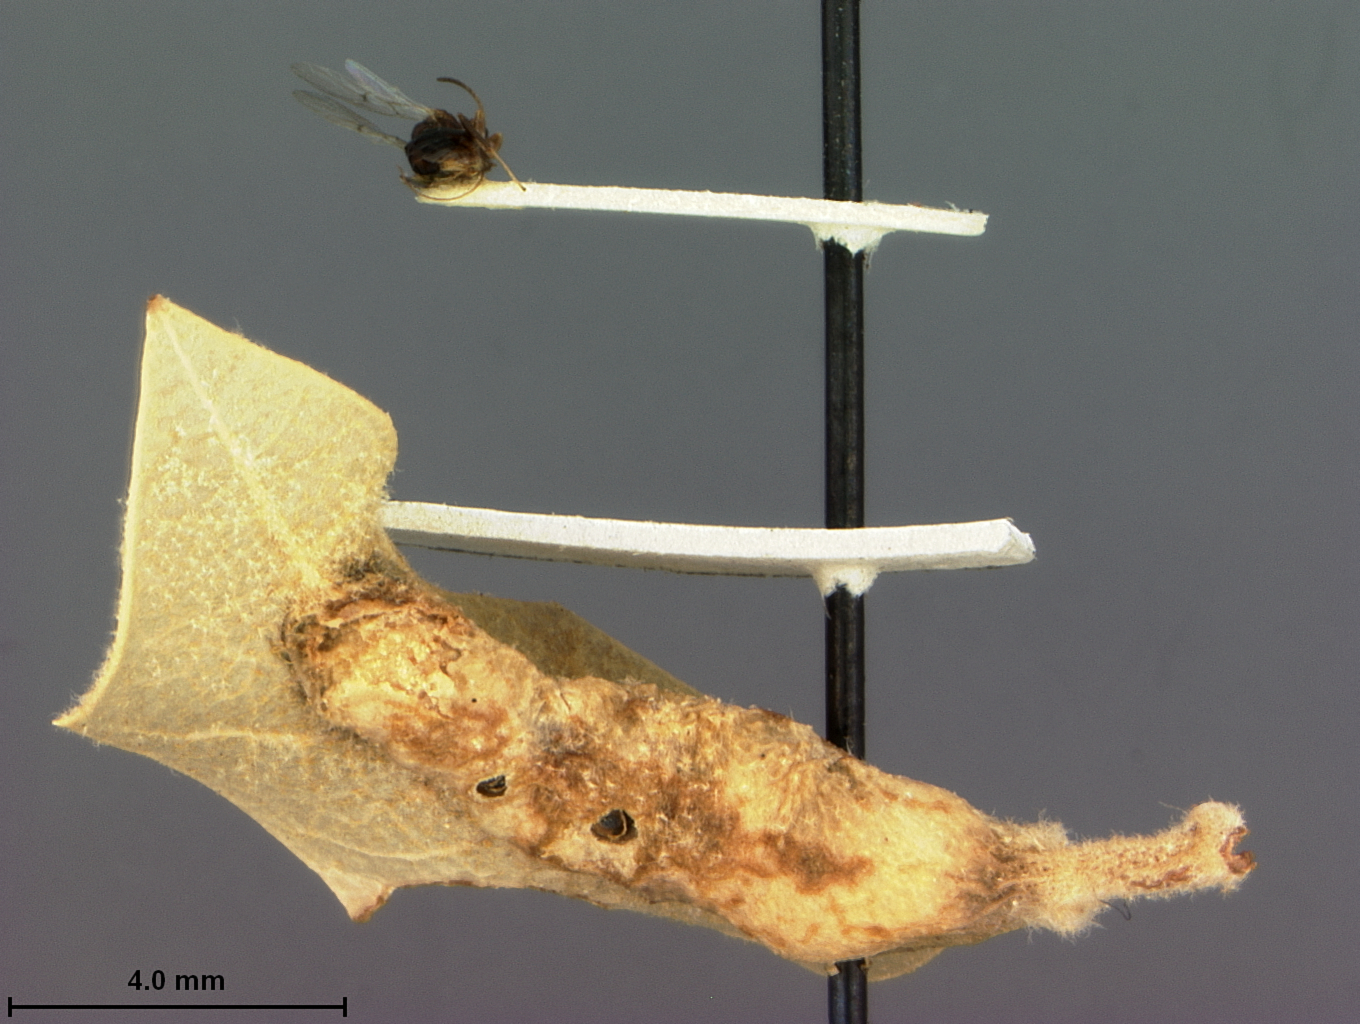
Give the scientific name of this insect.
Callirhytis lupana
